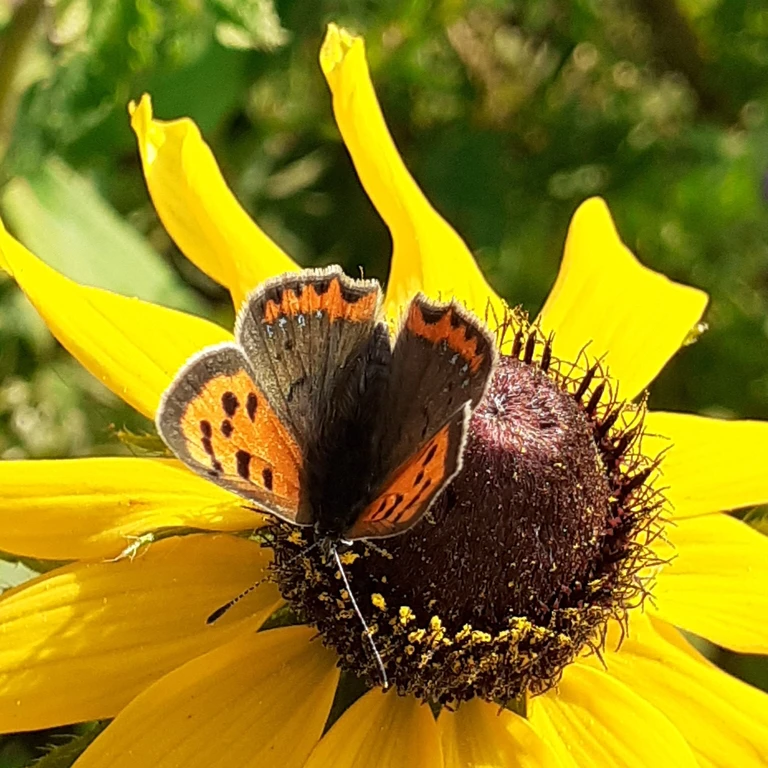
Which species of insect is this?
Lycaena phlaeas
